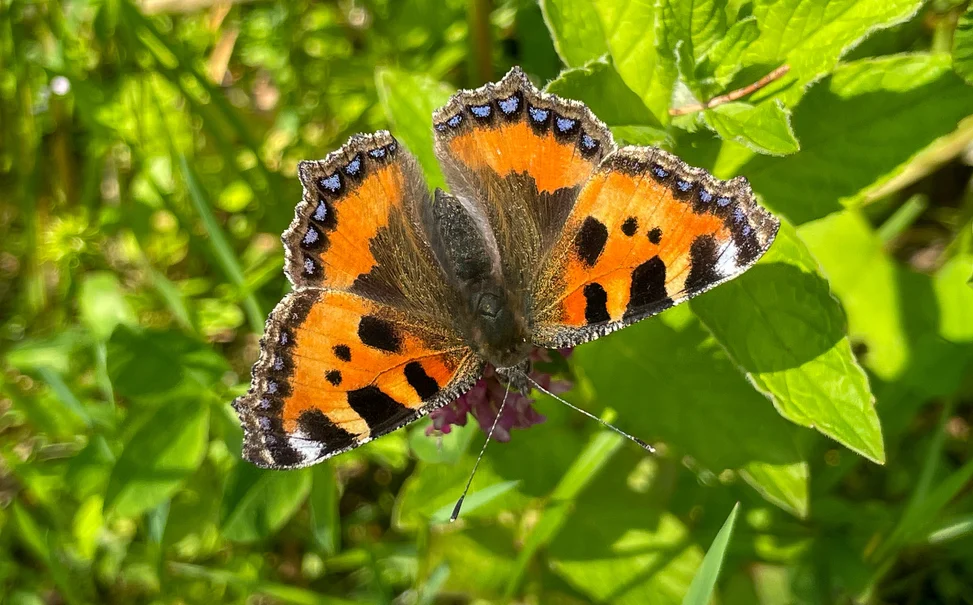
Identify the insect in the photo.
Aglais urticae
